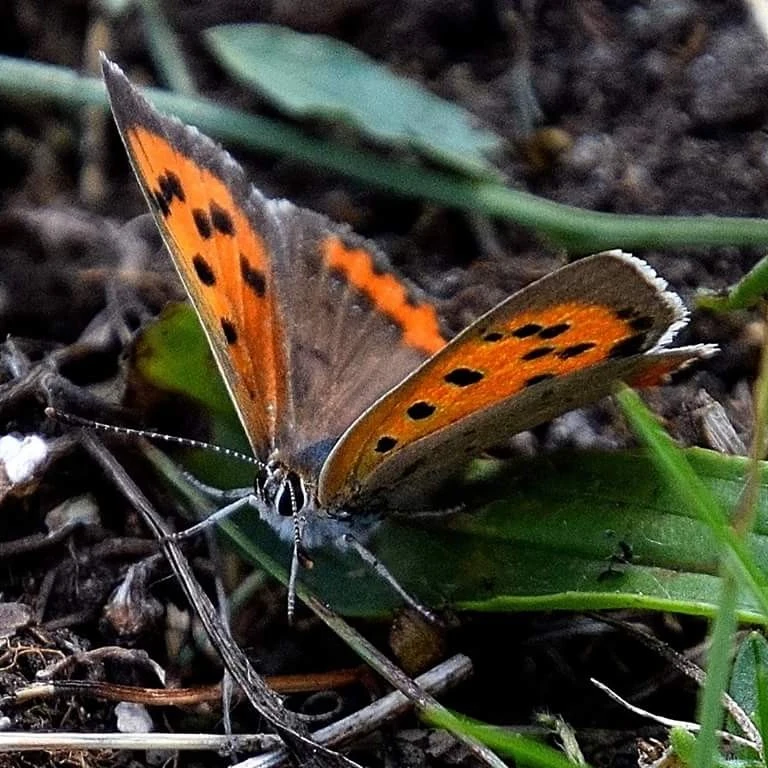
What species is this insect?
Lycaena phlaeas
